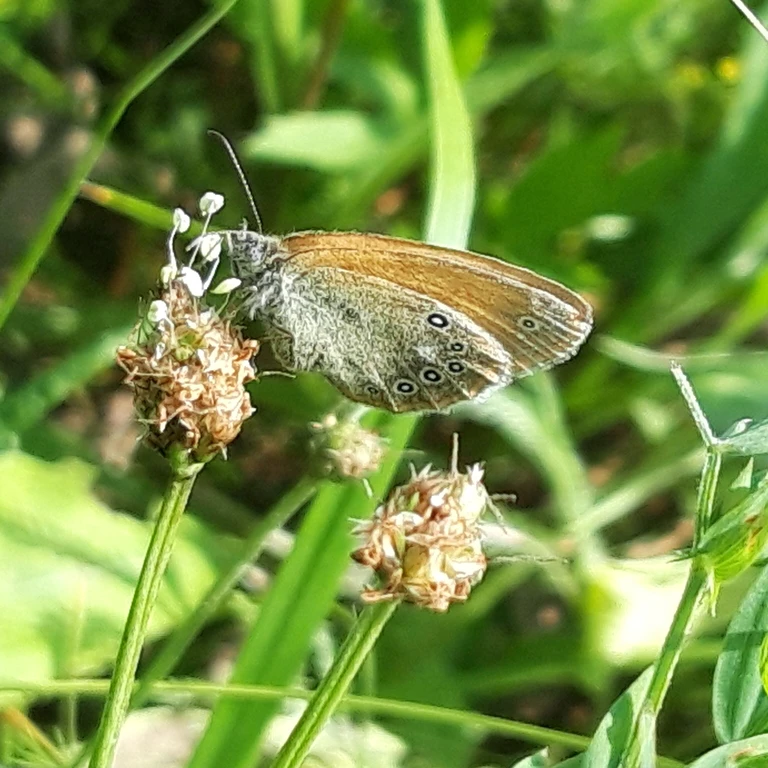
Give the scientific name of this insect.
Coenonympha glycerion (also Coenonympha iphis)
